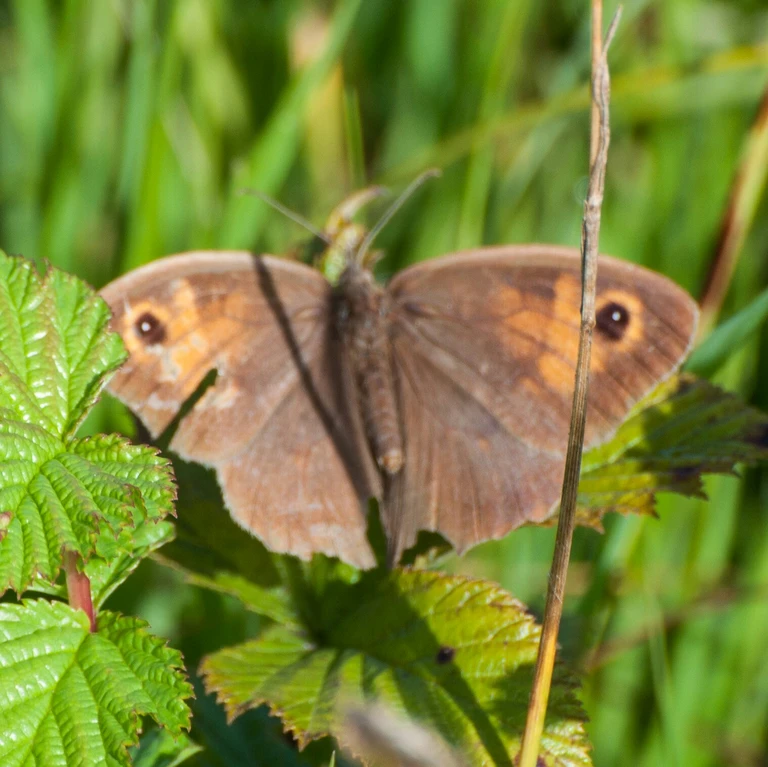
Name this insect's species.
Maniola jurtina
